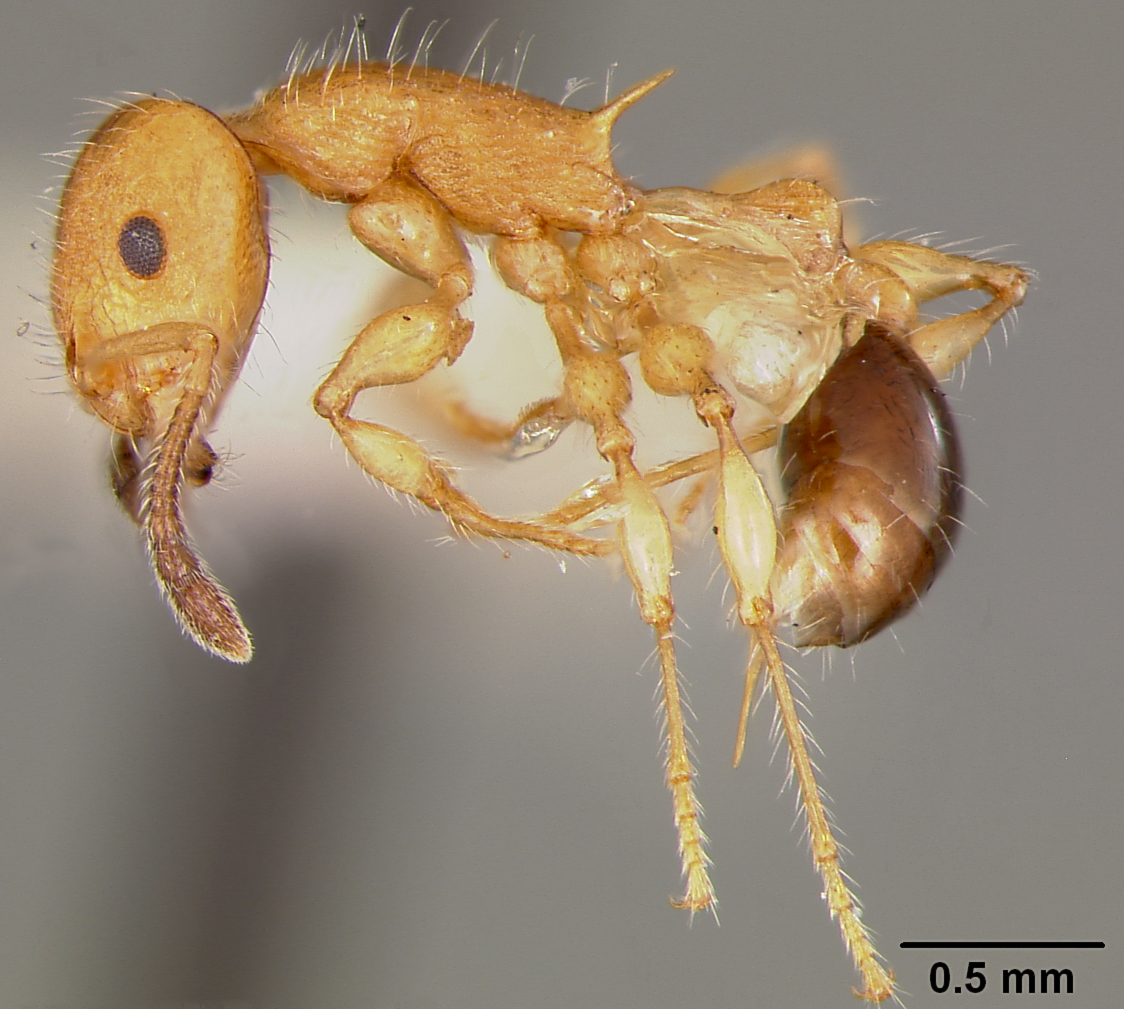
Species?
Macromischa bruneri
